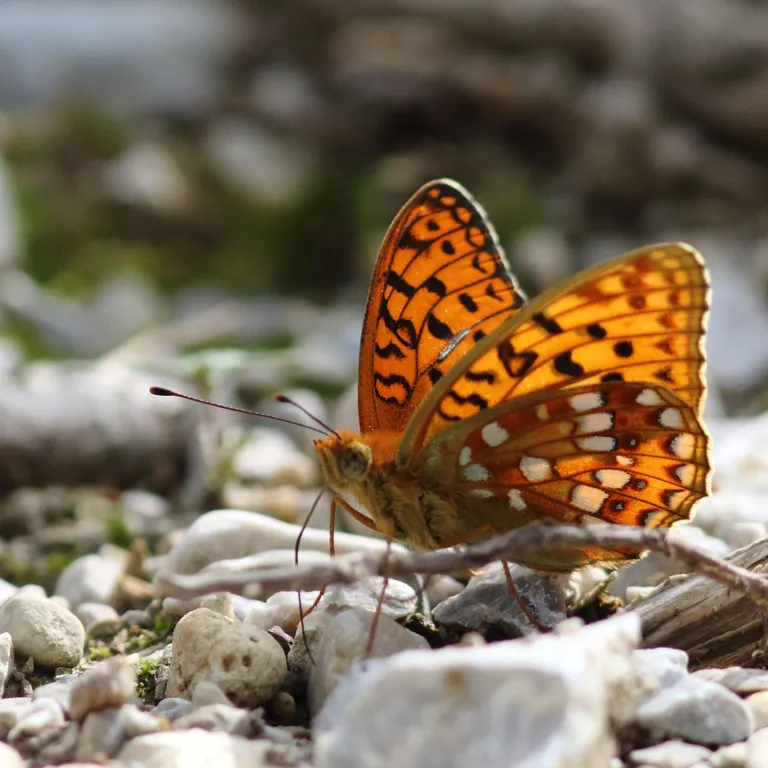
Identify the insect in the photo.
Fabriciana adippe
